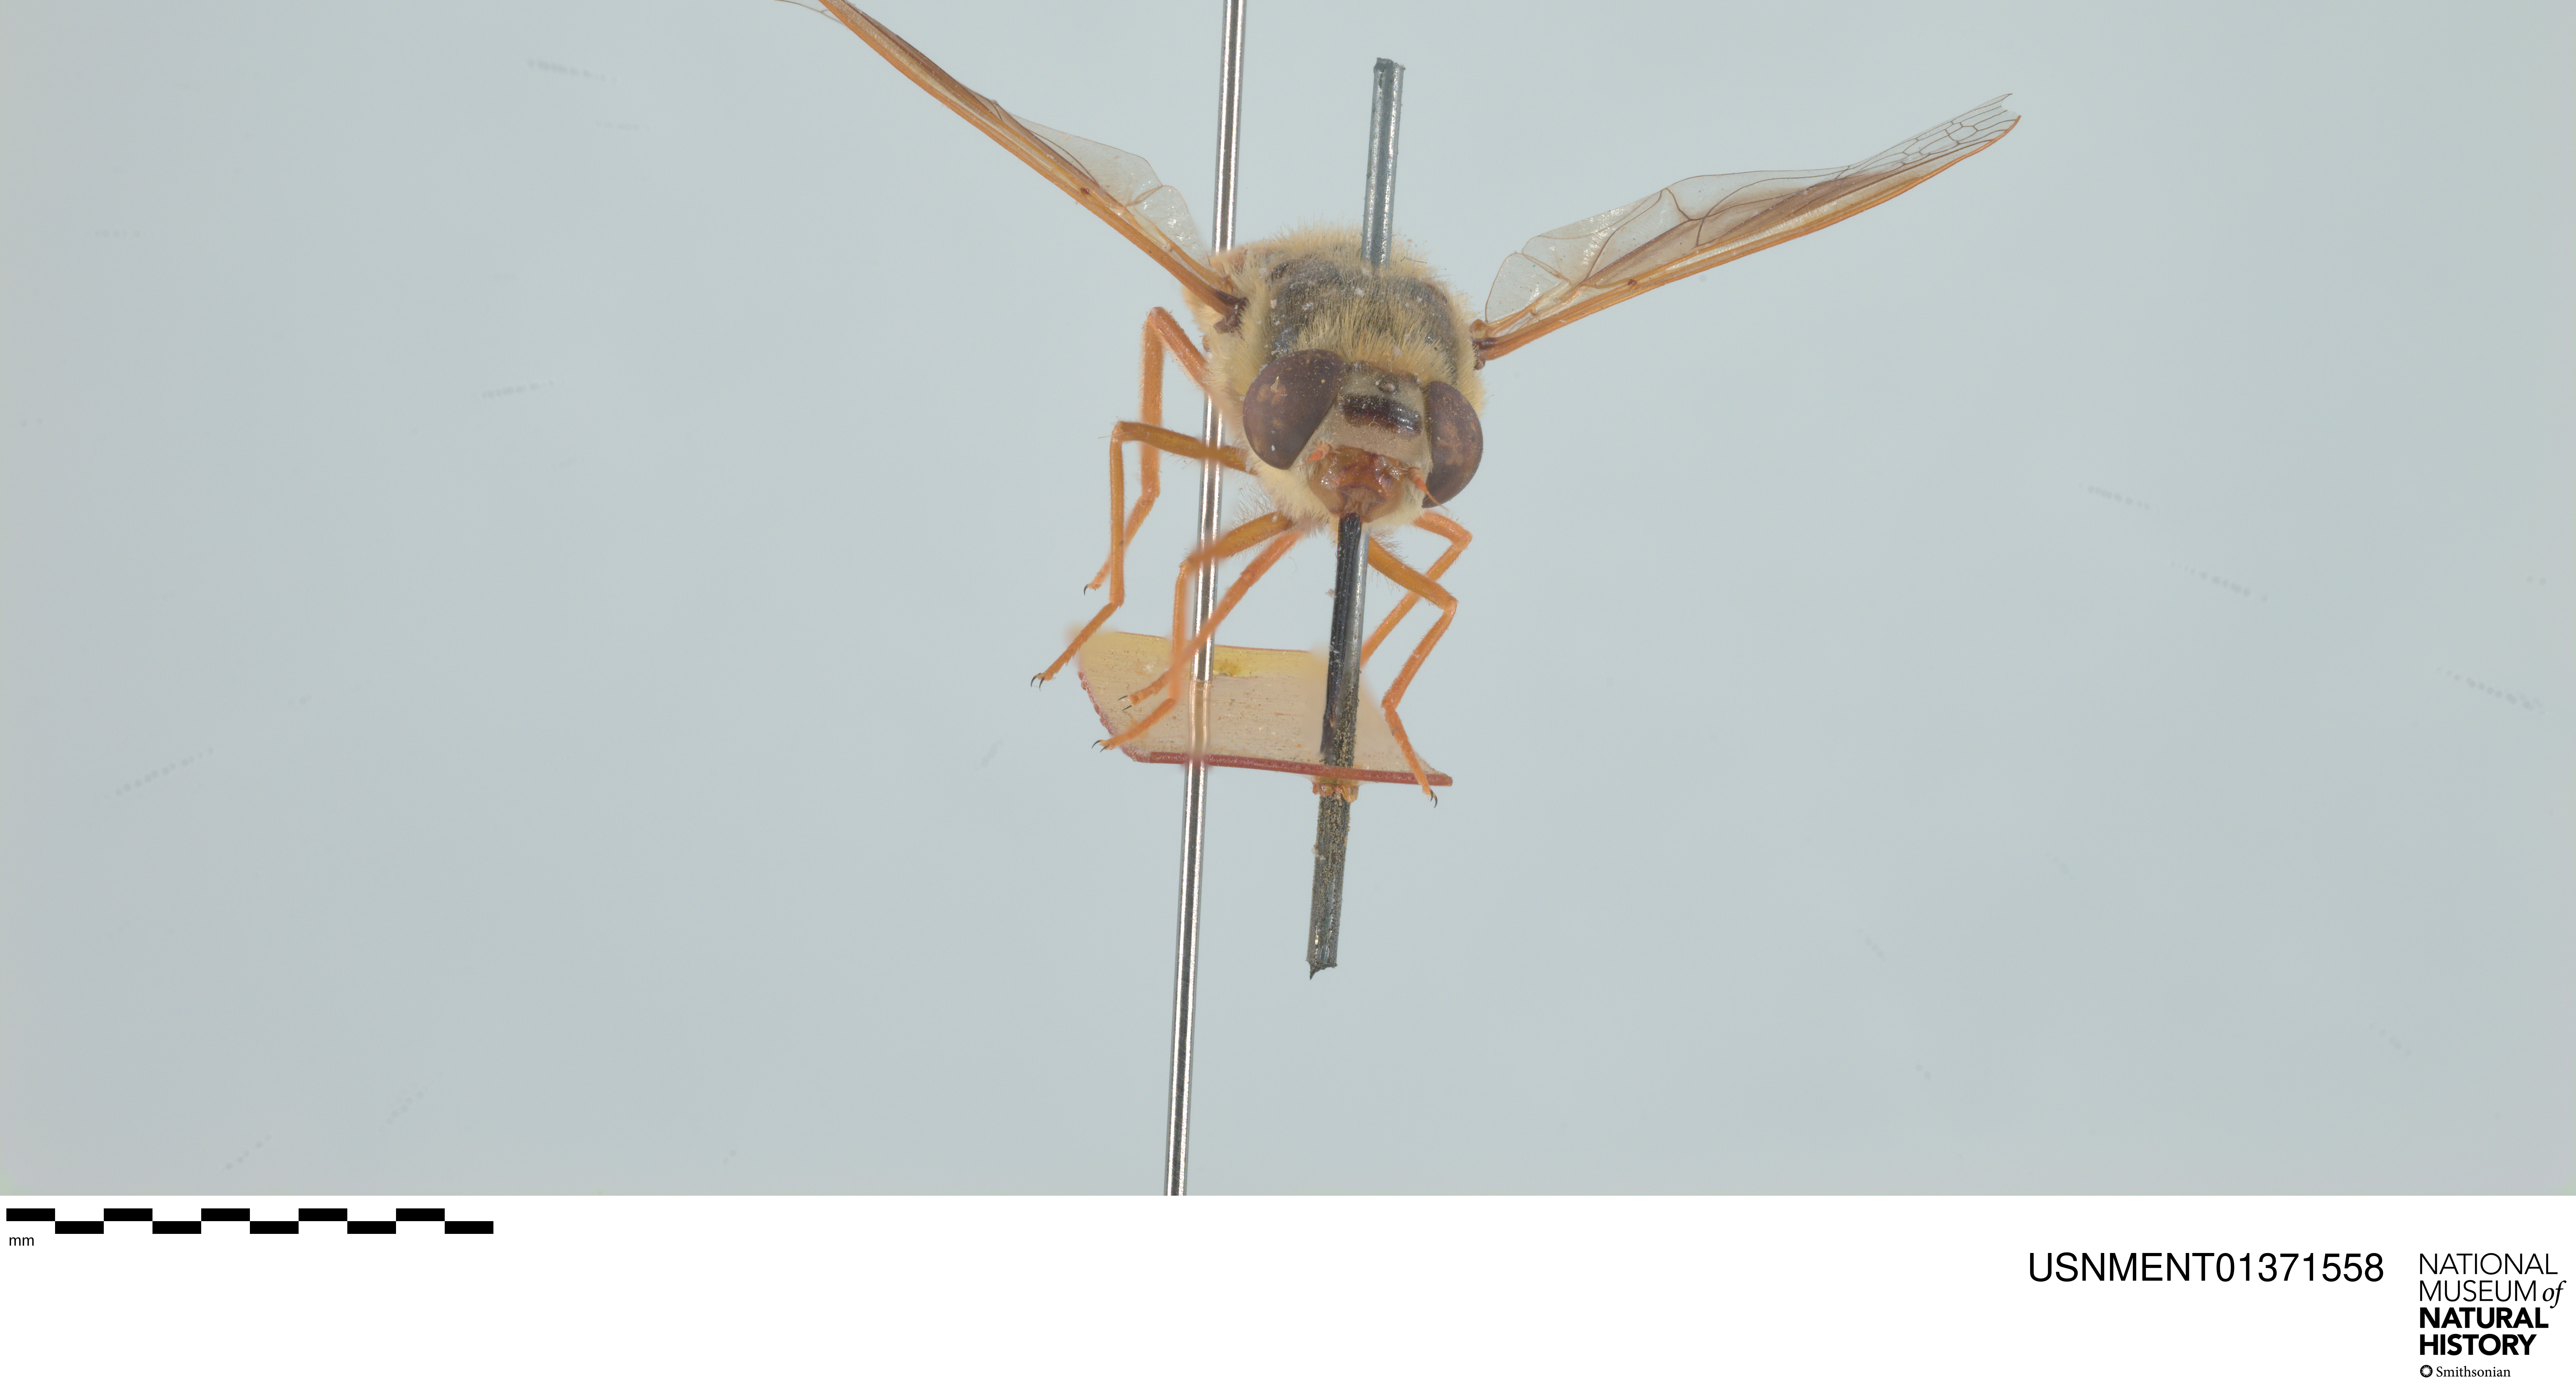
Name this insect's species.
Nemestrinus hermanni
